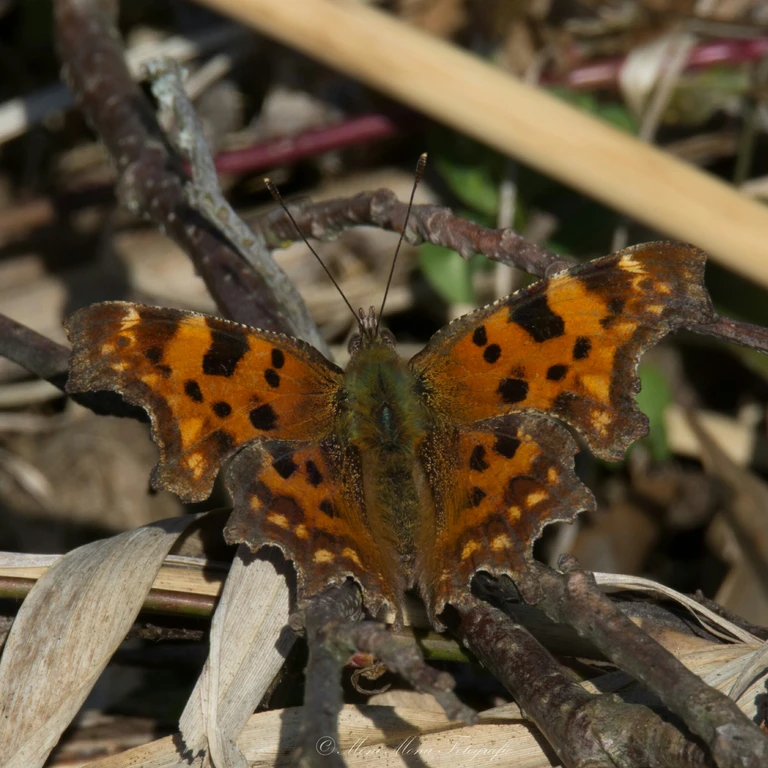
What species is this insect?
Polygonia c-album
